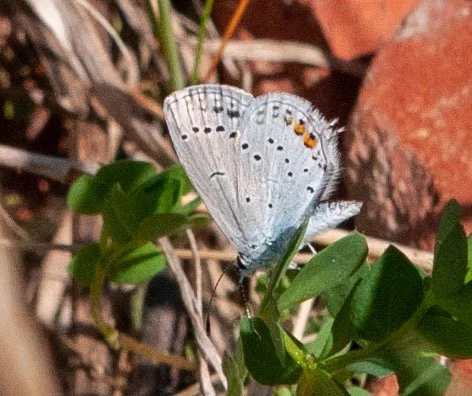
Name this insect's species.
Cupido argiades (also Elkalyce argiades)
